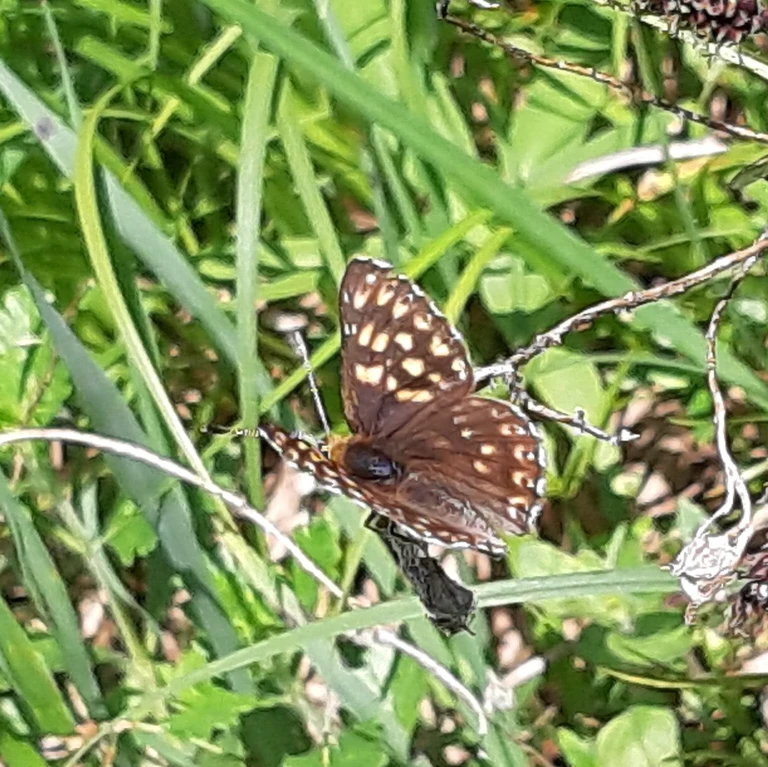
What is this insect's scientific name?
Hamearis lucina
